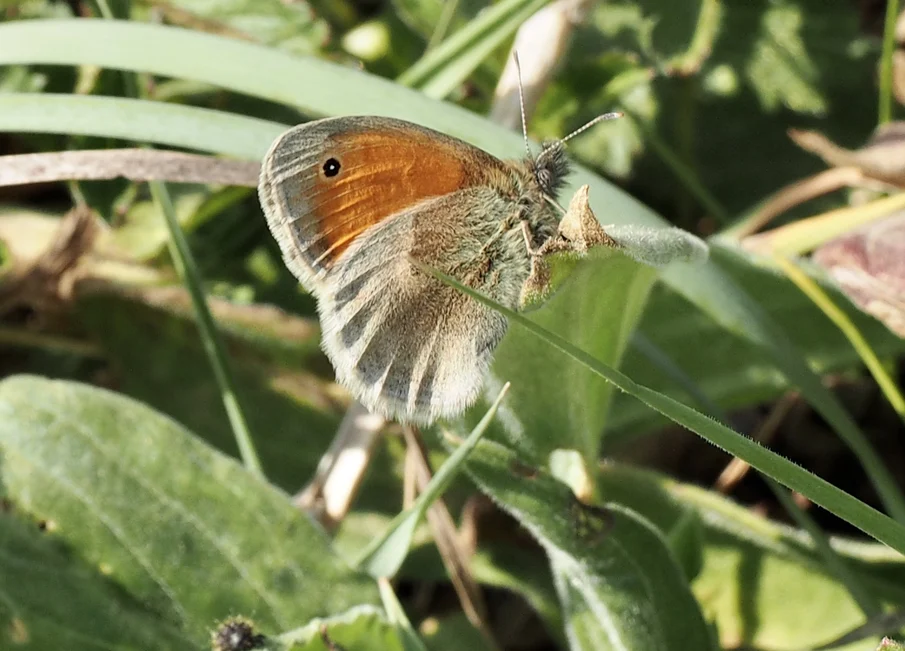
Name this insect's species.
Coenonympha pamphilus
